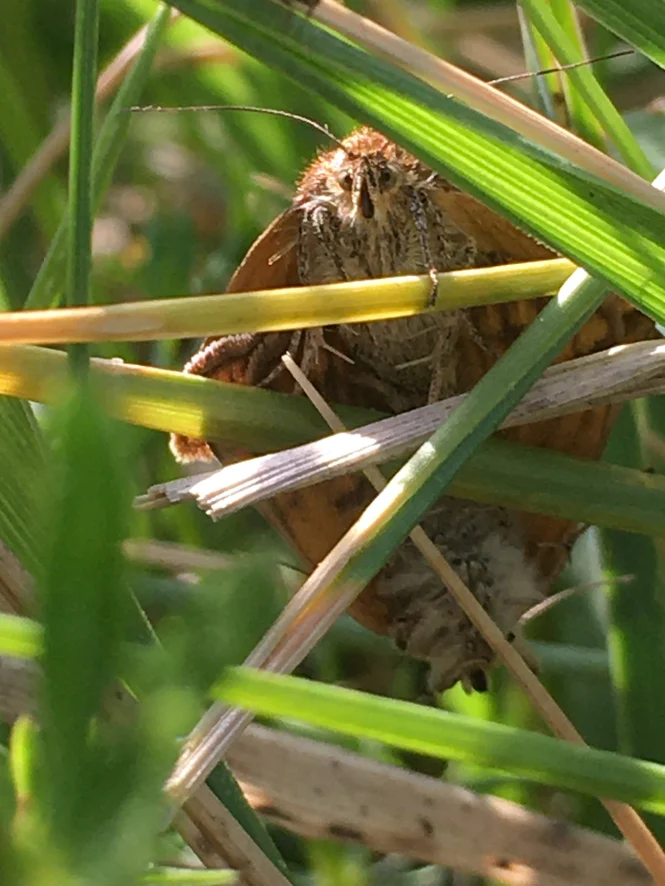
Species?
Euclidia glyphica
